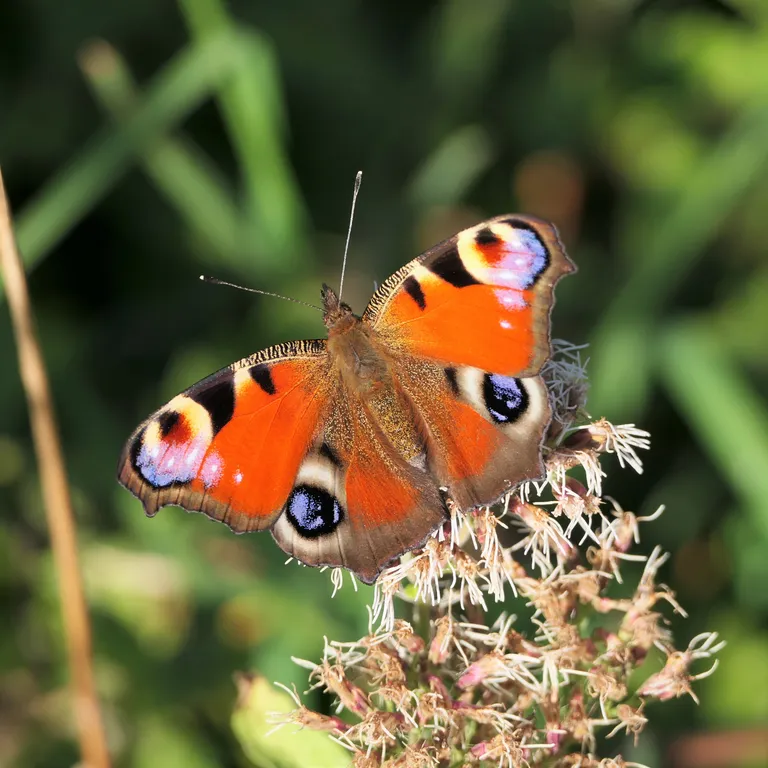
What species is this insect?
Aglais io
